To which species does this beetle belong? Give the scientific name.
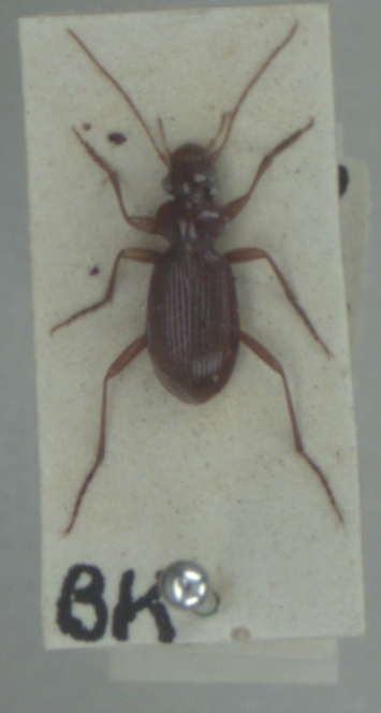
Leistus ferrugineus
